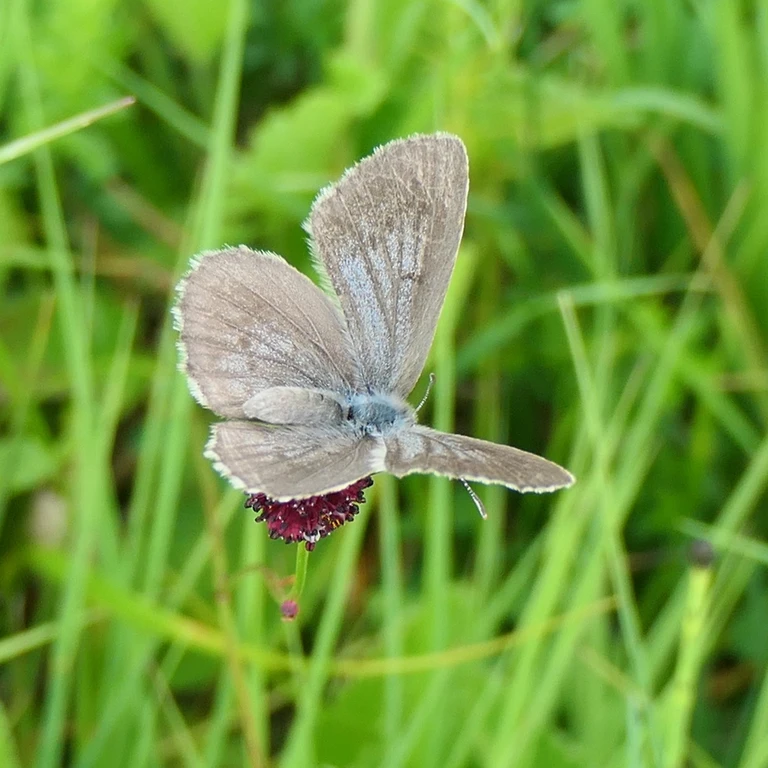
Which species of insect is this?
Phengaris teleius
